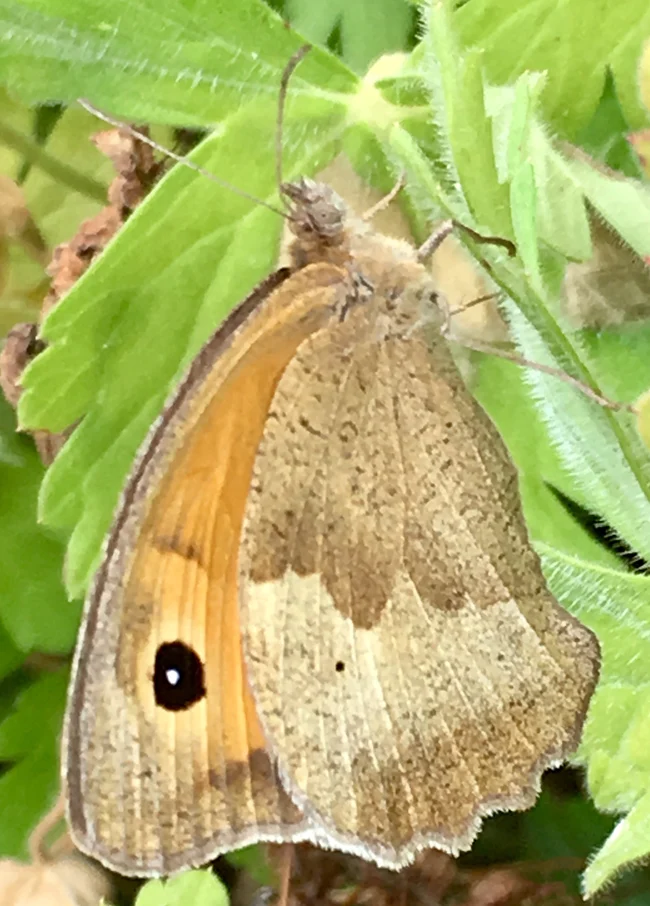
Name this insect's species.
Maniola jurtina
